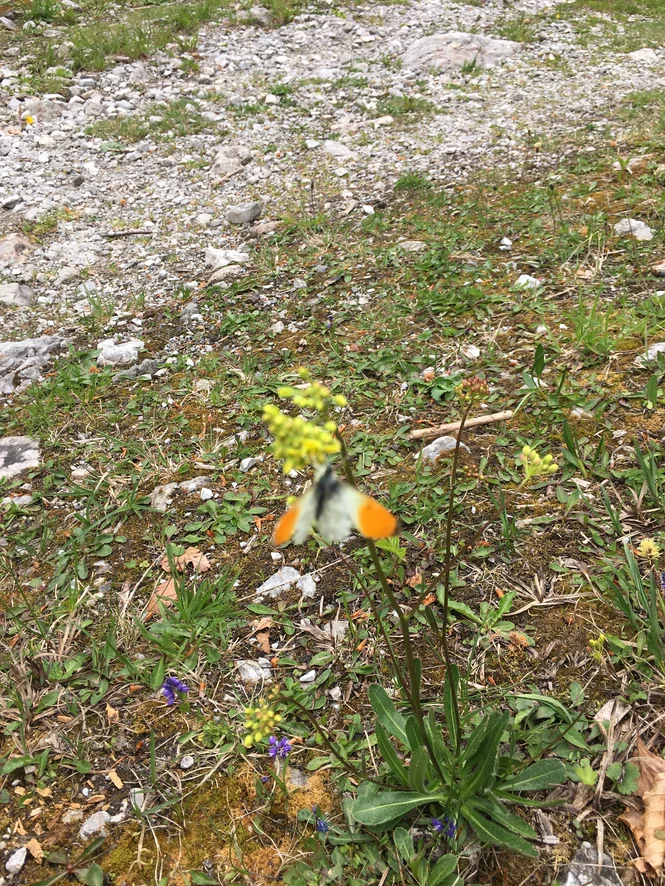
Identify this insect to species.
Anthocharis cardamines
